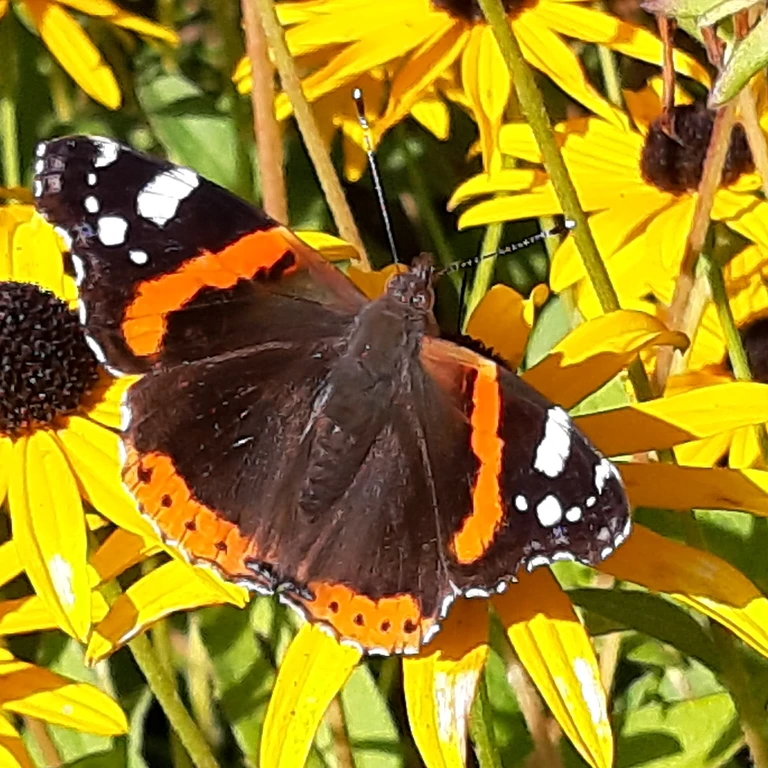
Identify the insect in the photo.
Vanessa atalanta
